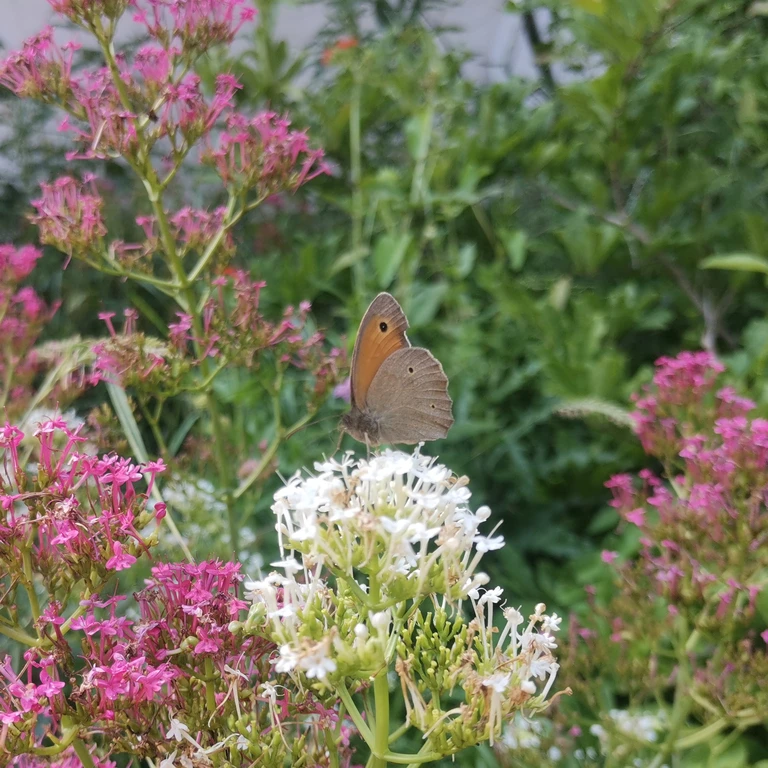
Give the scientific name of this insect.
Maniola jurtina
